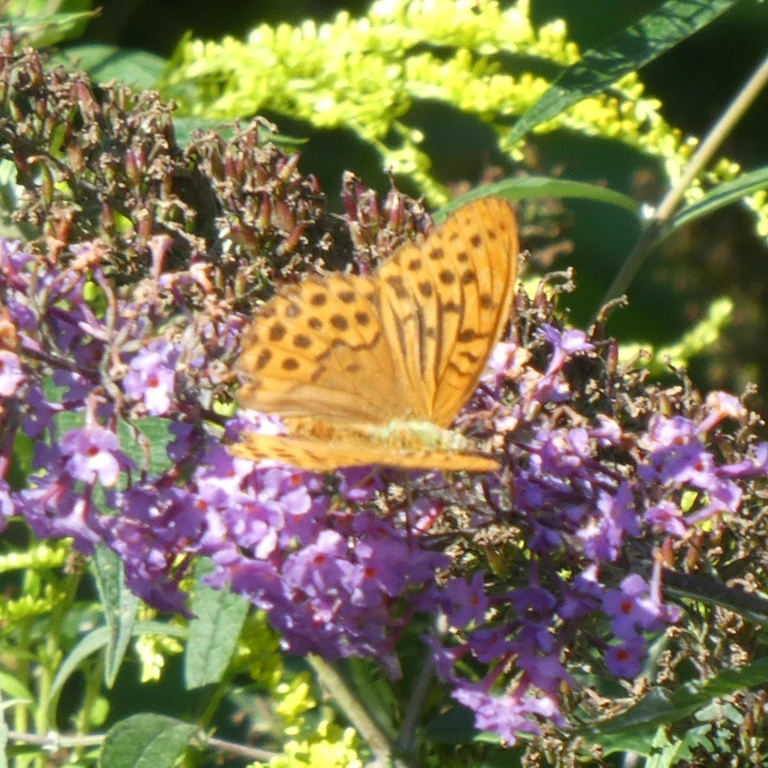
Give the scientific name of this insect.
Argynnis paphia
